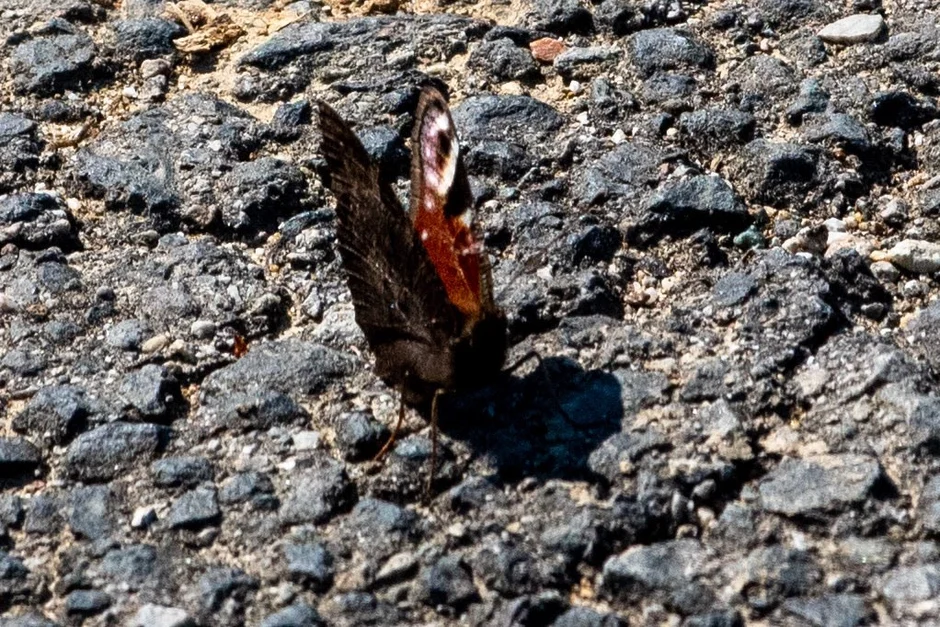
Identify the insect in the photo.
Aglais io
